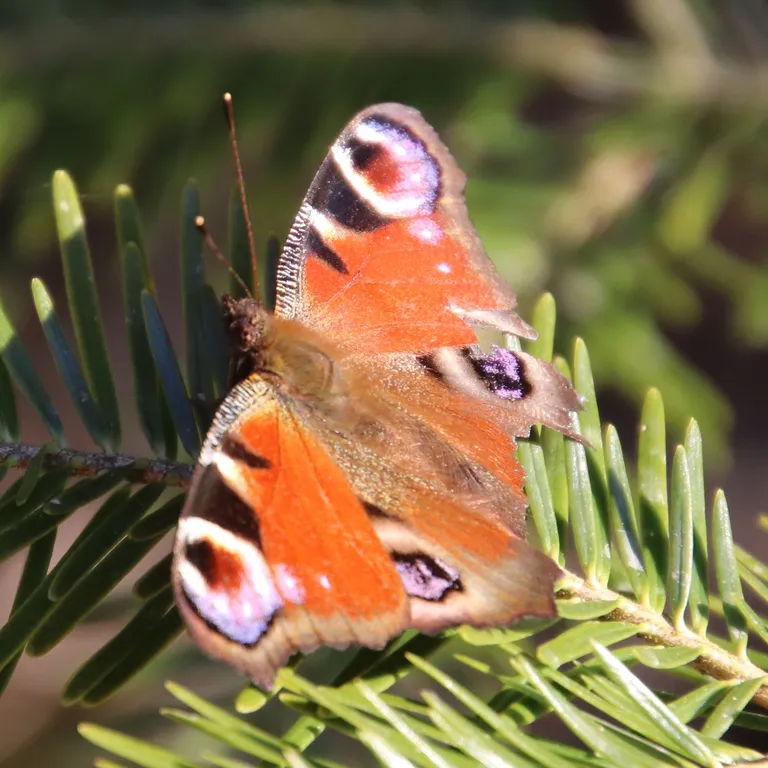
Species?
Aglais io
